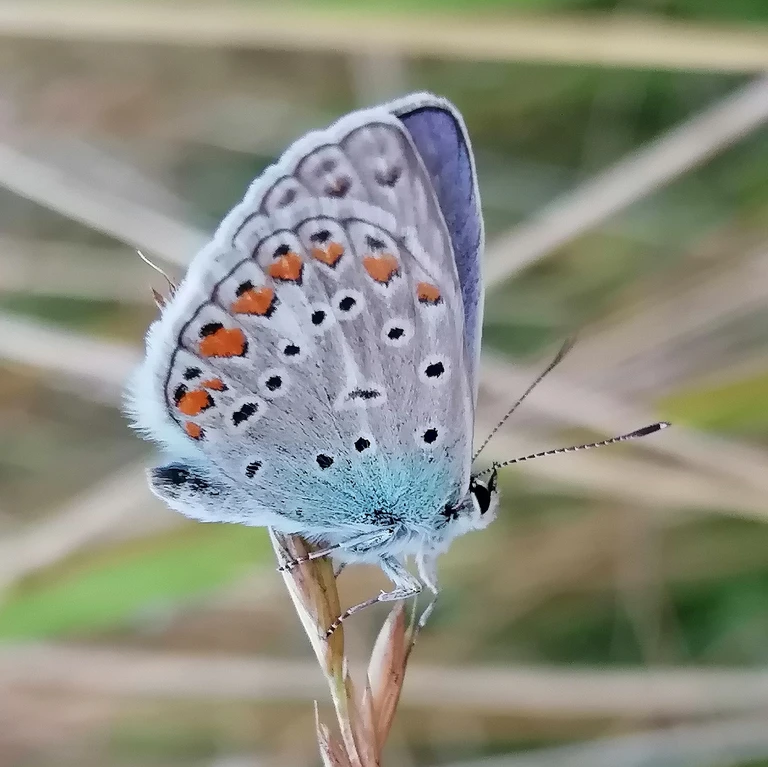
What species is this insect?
Polyommatus icarus
